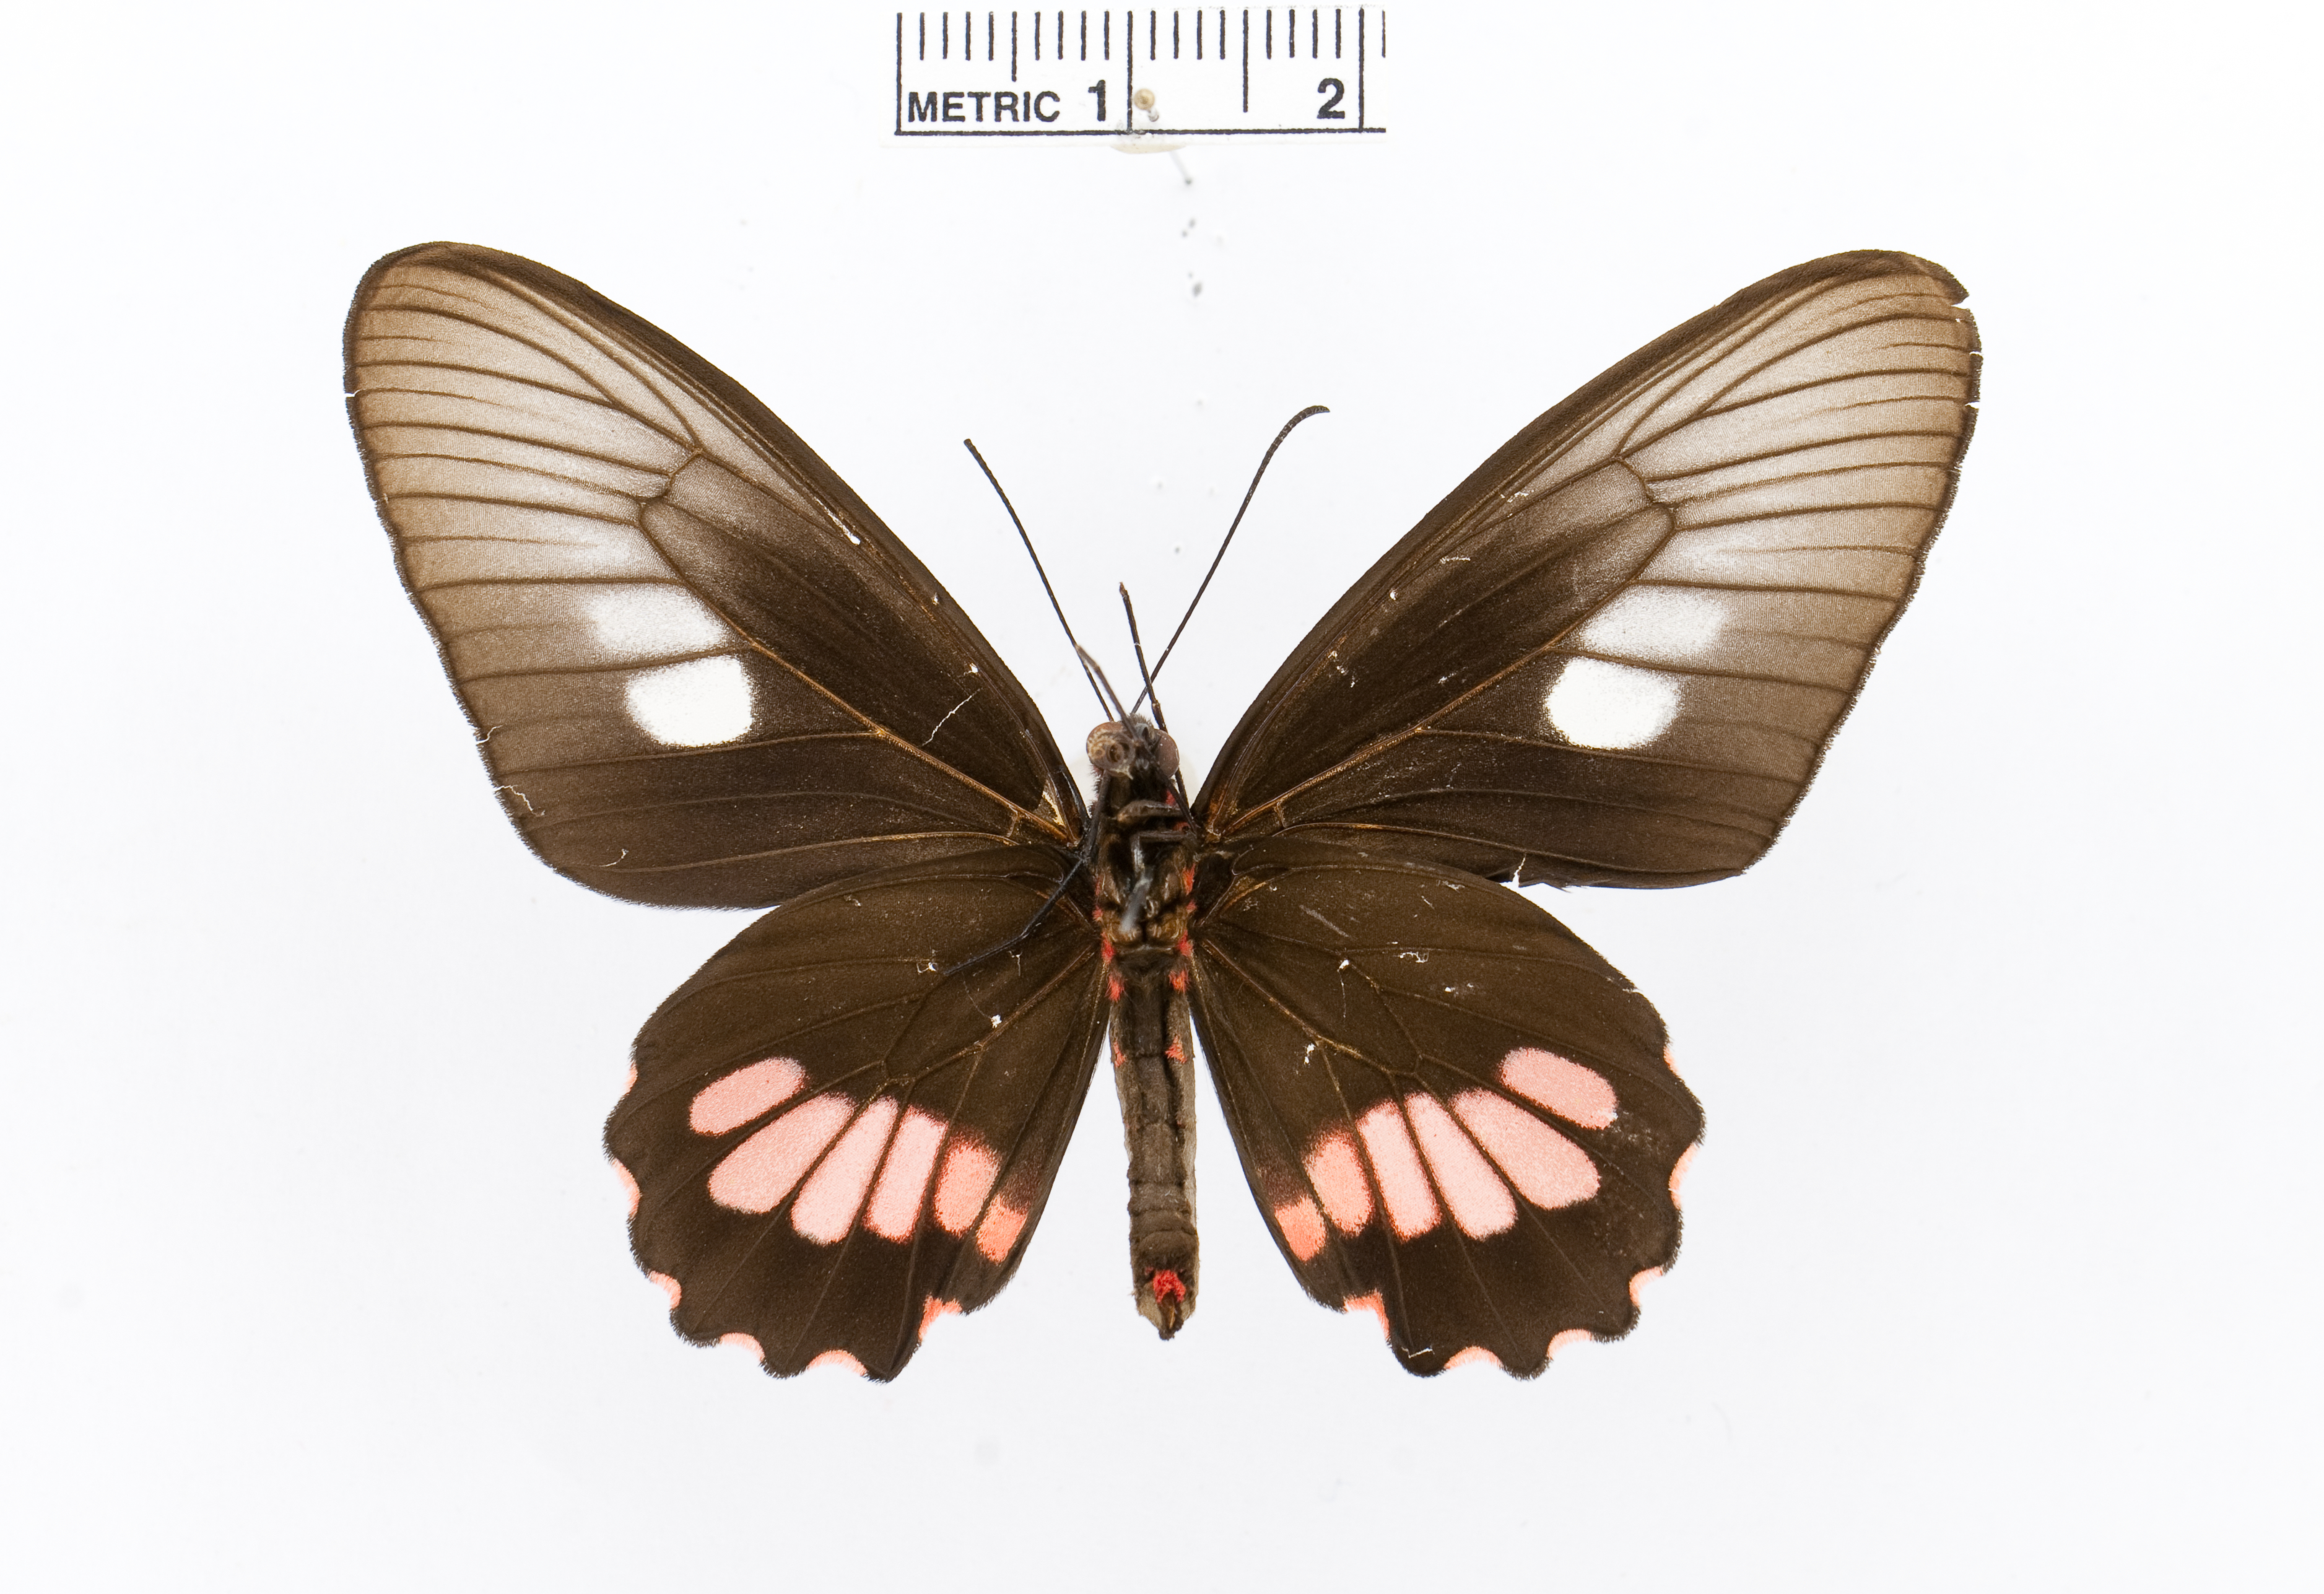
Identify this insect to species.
Parides zacynthus
